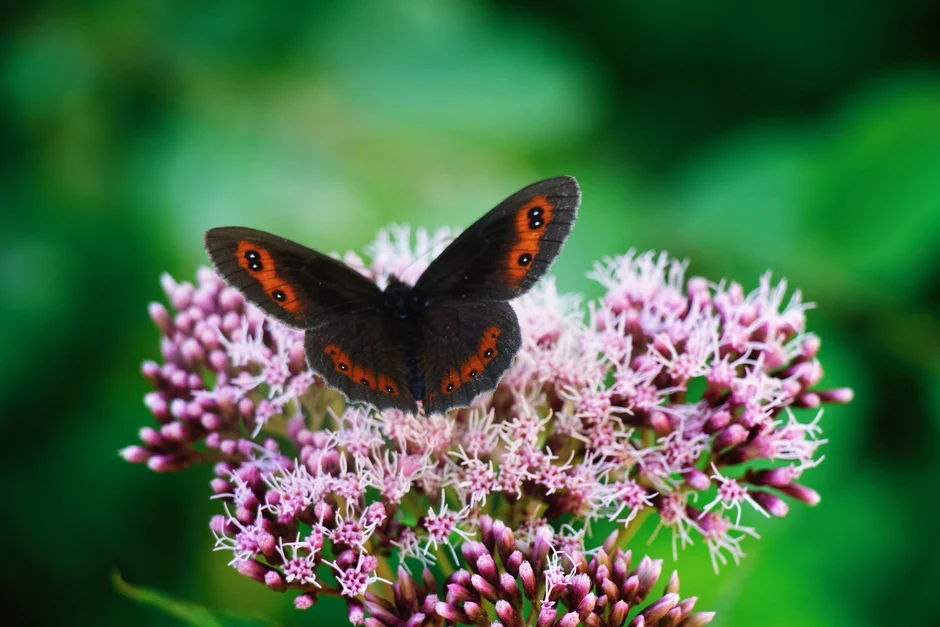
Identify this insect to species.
Erebia aethiops
